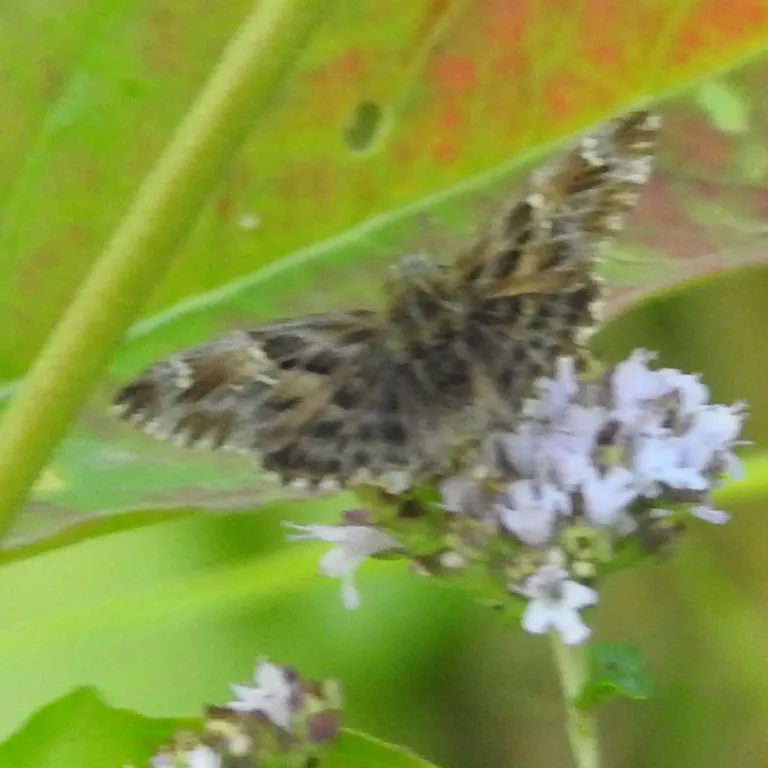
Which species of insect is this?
Carcharodus alceae
